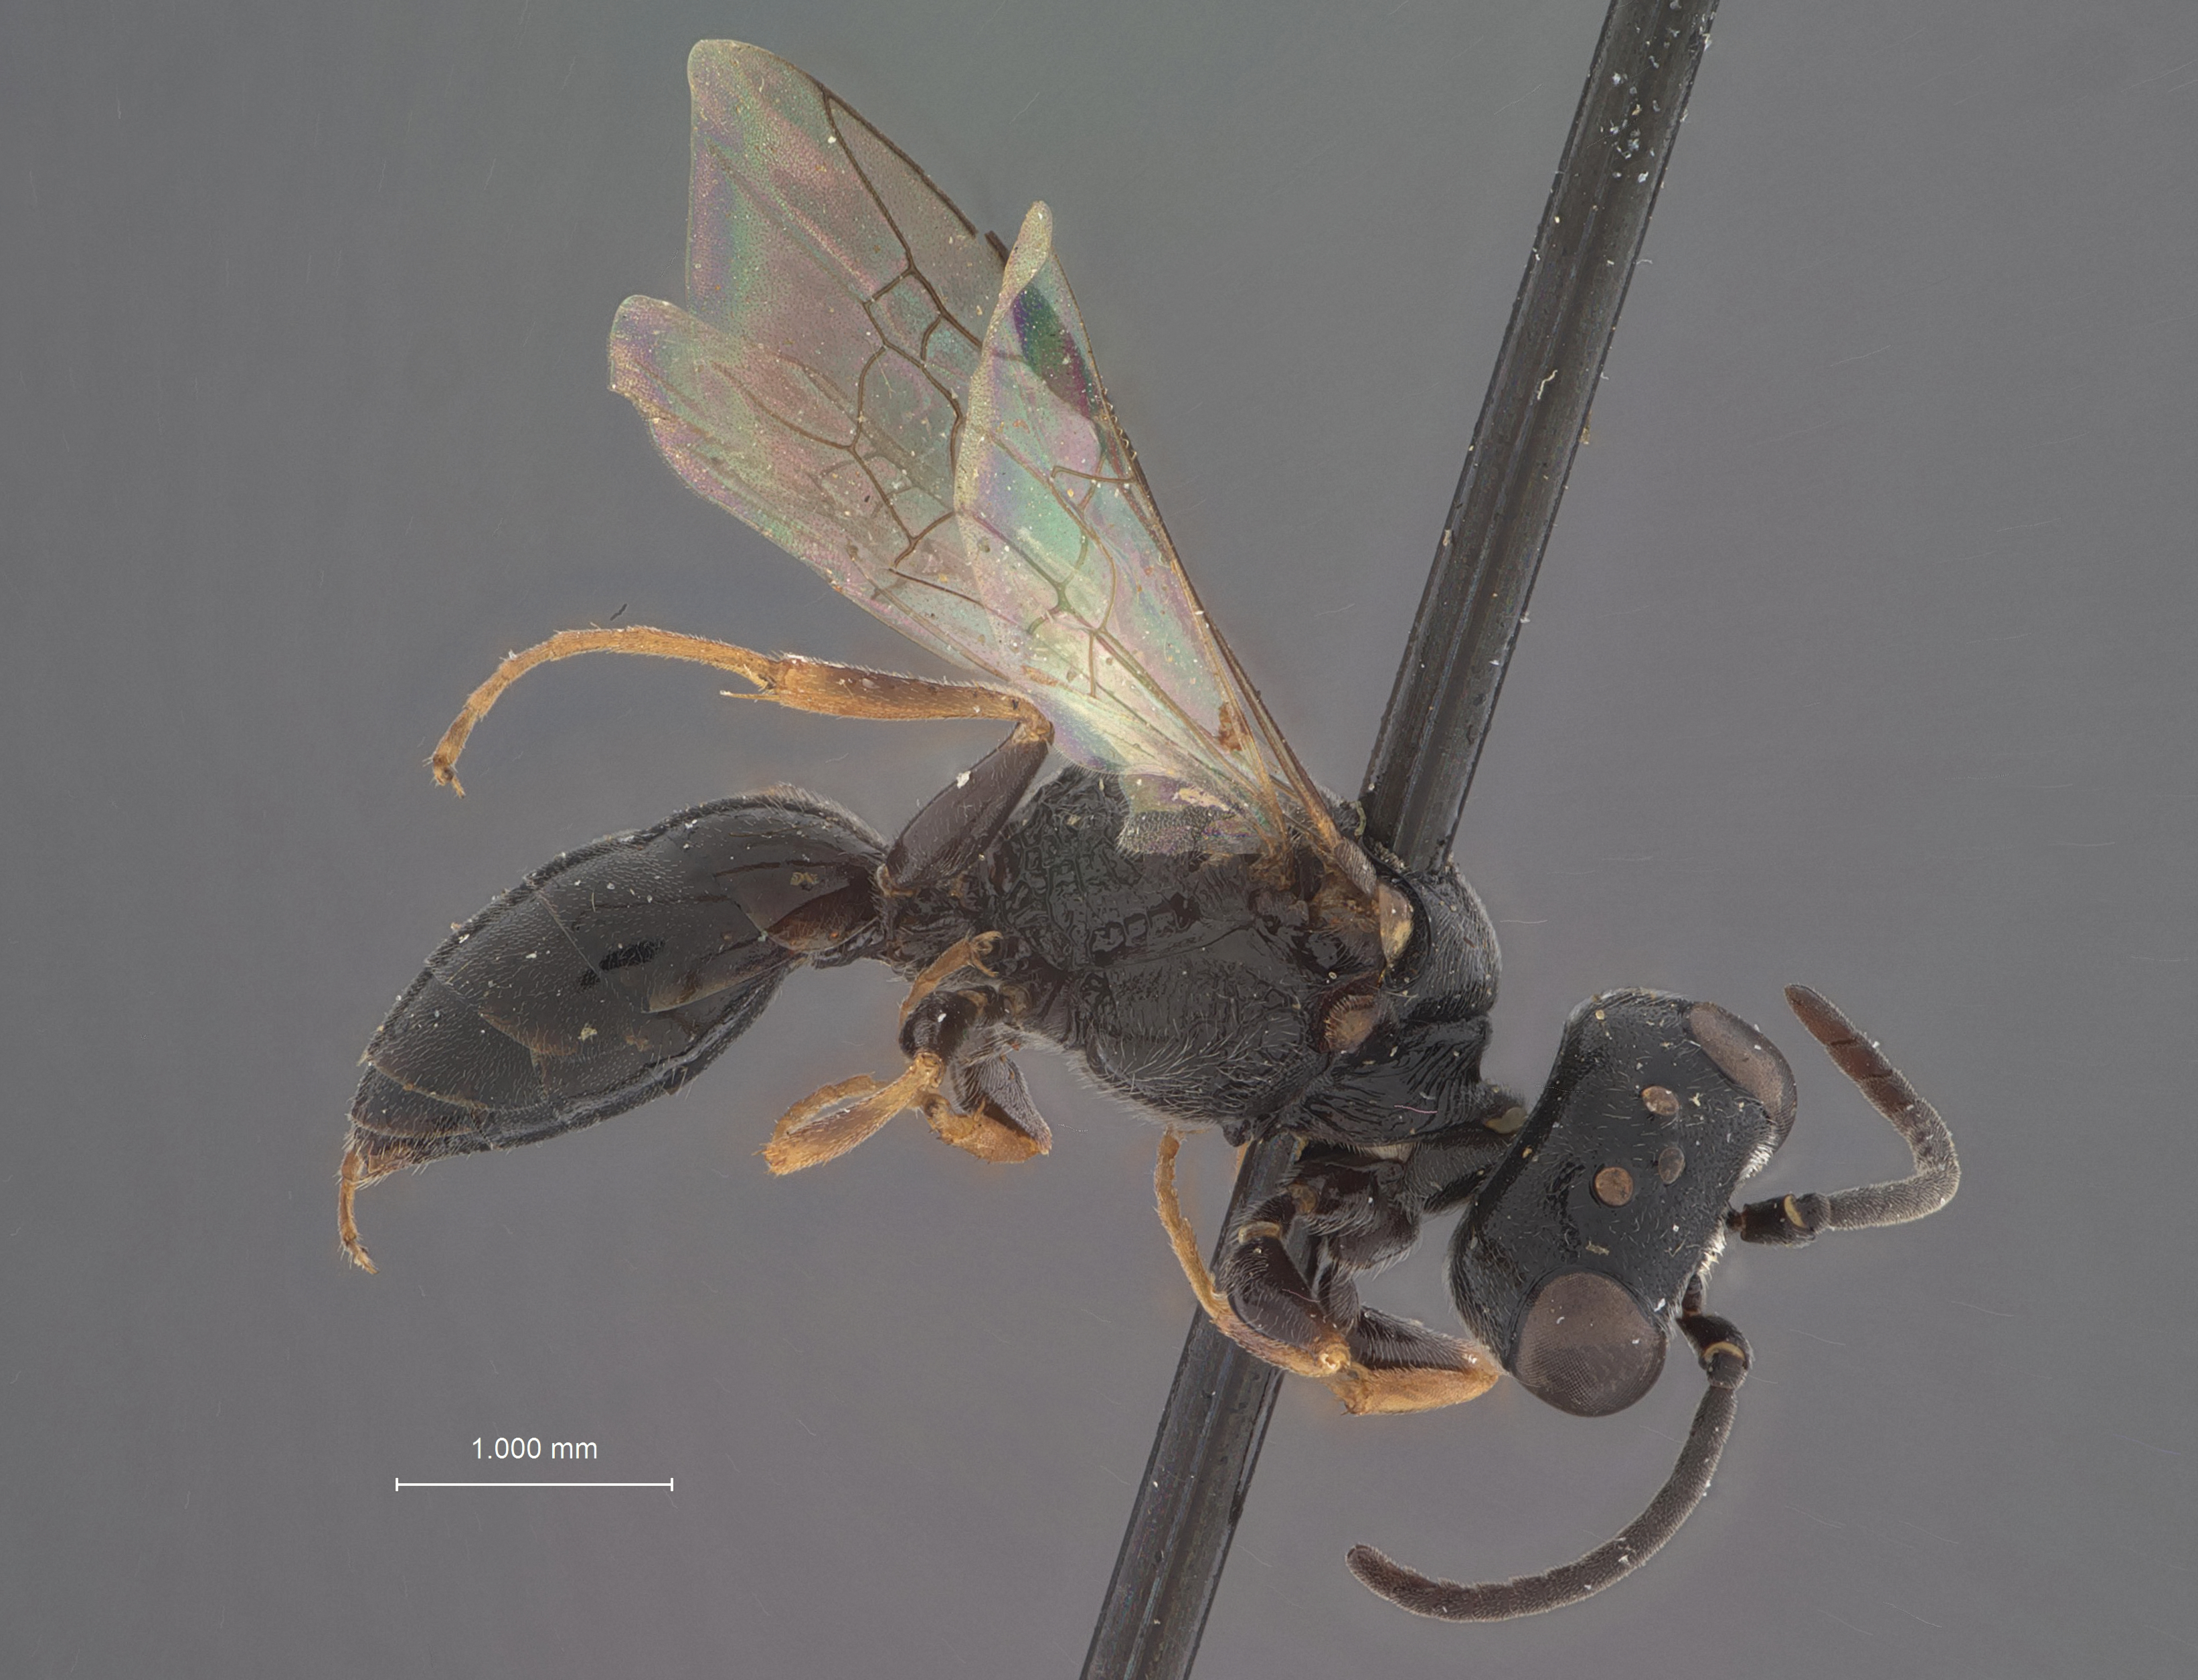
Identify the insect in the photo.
Xylocelia virginiana
